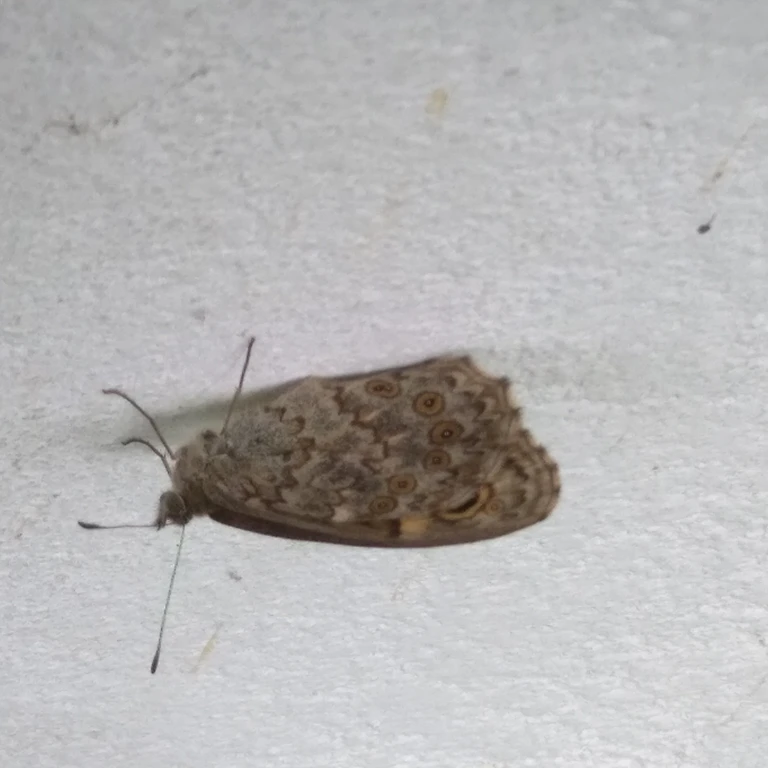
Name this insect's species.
Lasiommata megera (also Pararge megera)
